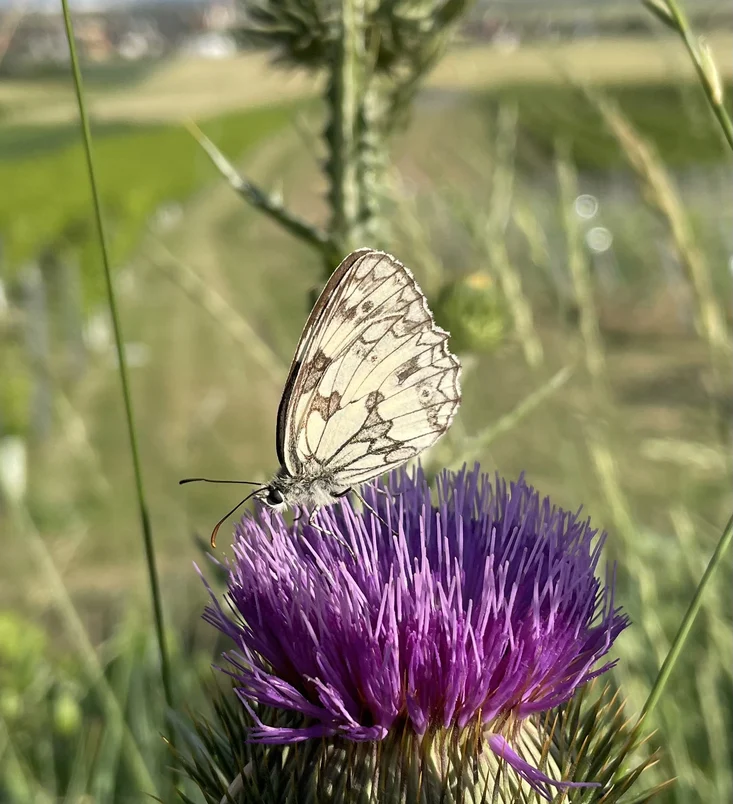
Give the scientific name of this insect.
Melanargia galathea
